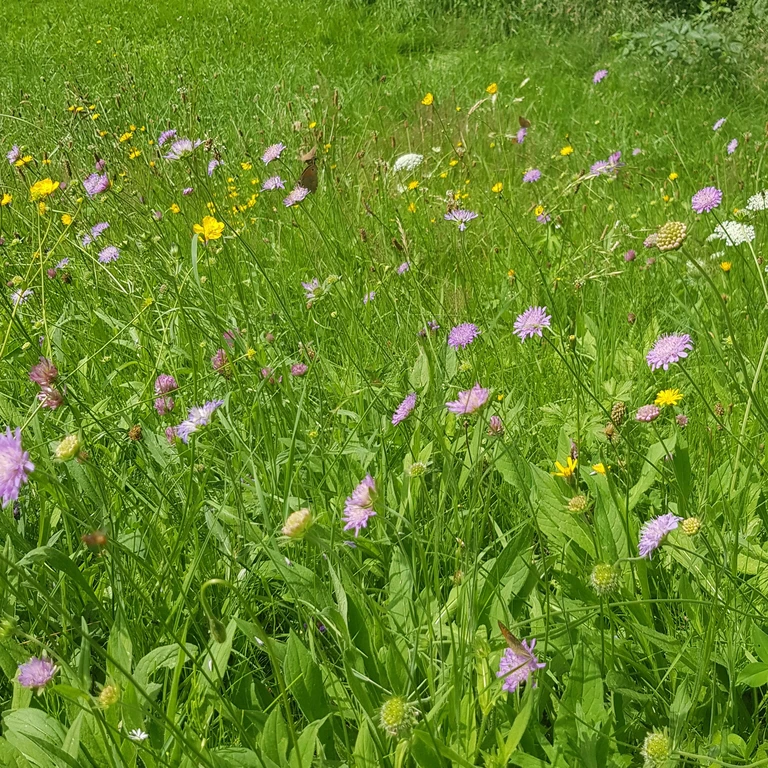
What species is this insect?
Maniola jurtina
